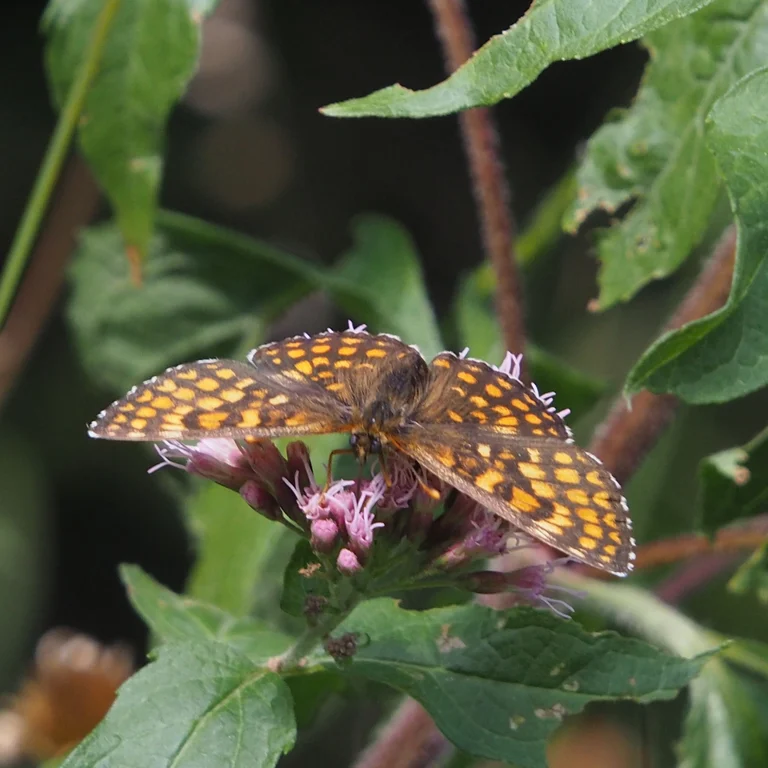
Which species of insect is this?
Melitaea athalia
